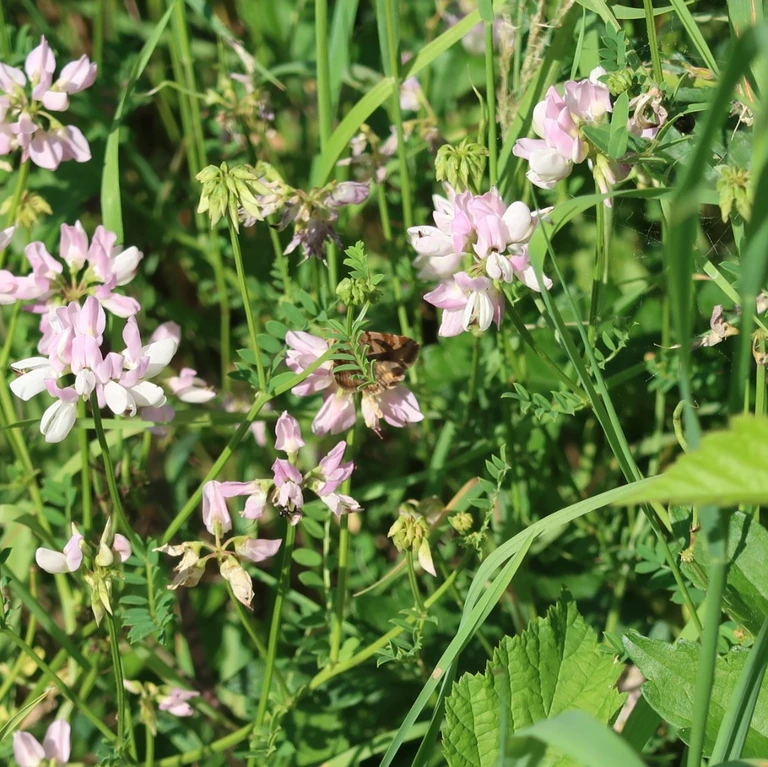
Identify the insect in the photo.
Euclidia glyphica
